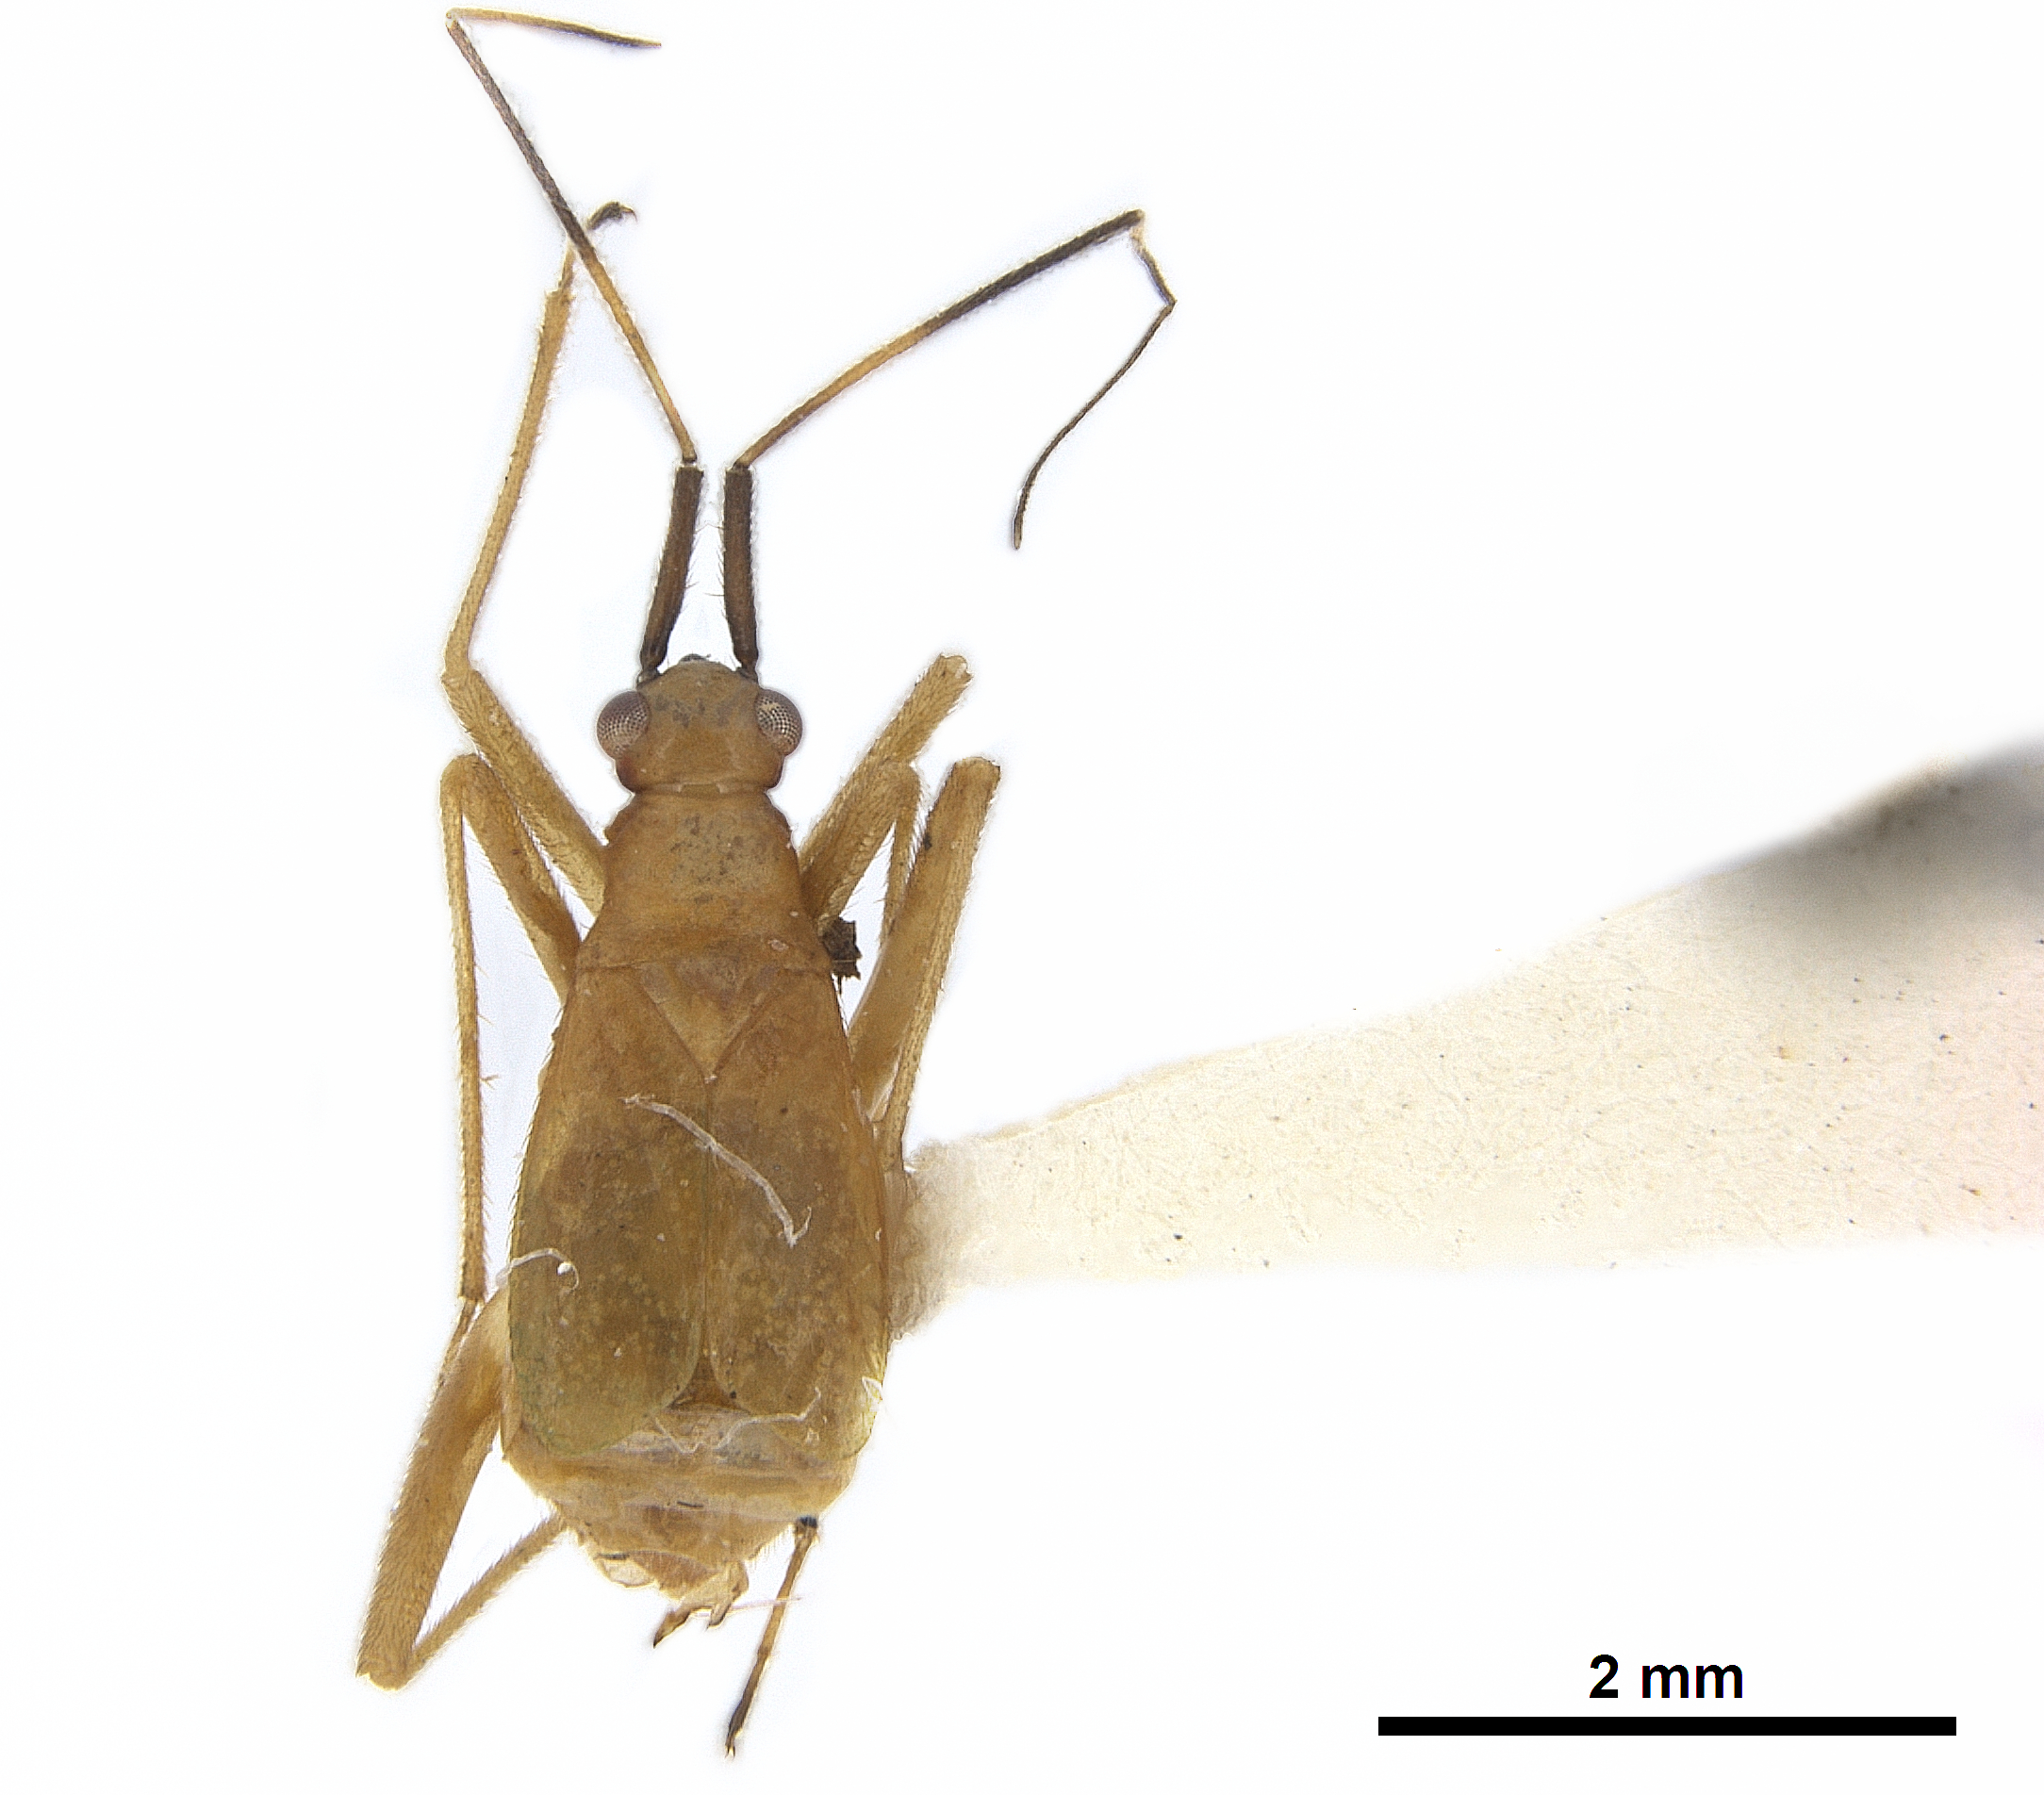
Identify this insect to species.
Carvalhomiris truncata
